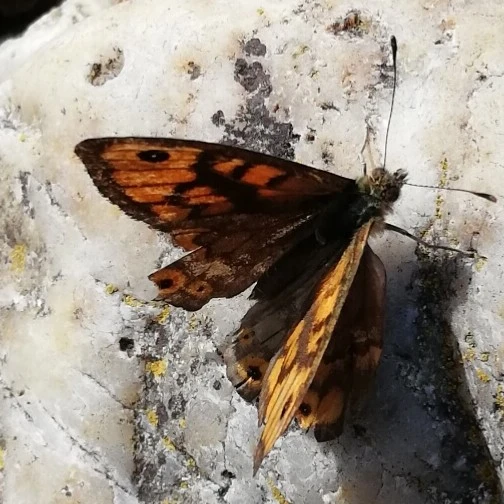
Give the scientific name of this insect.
Lasiommata megera (also Pararge megera)
